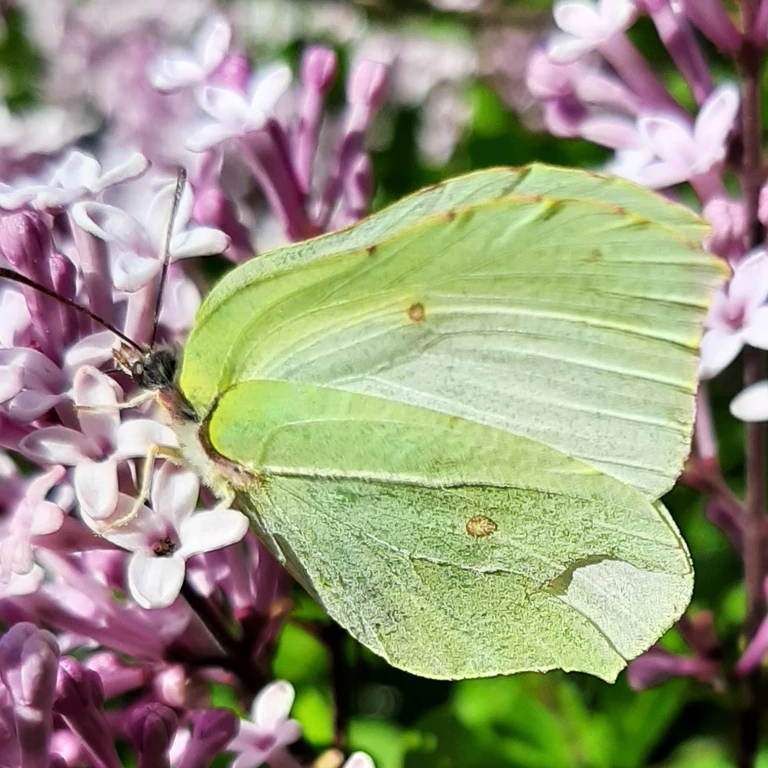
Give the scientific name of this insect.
Gonepteryx rhamni
